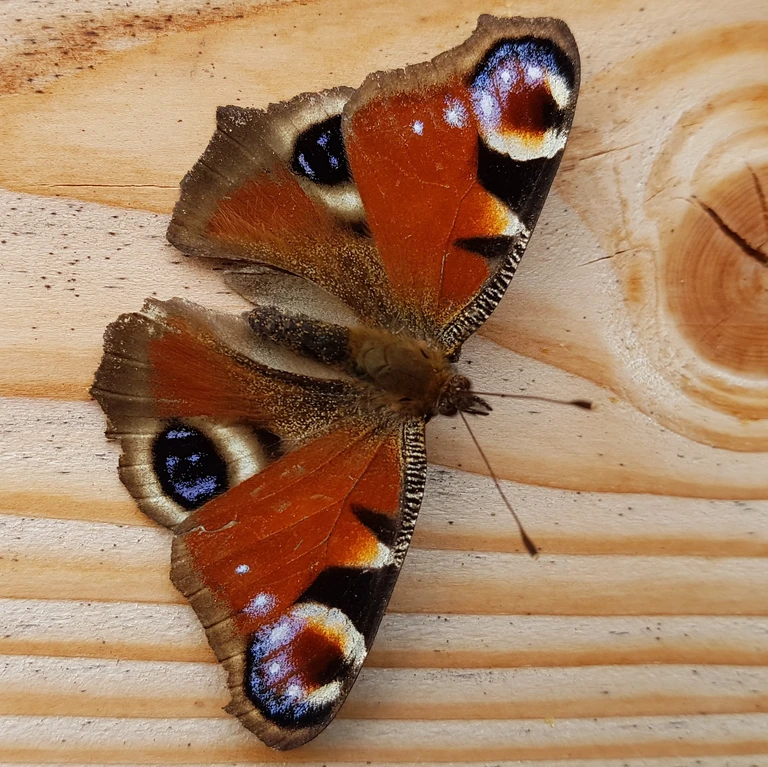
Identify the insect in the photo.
Aglais io
